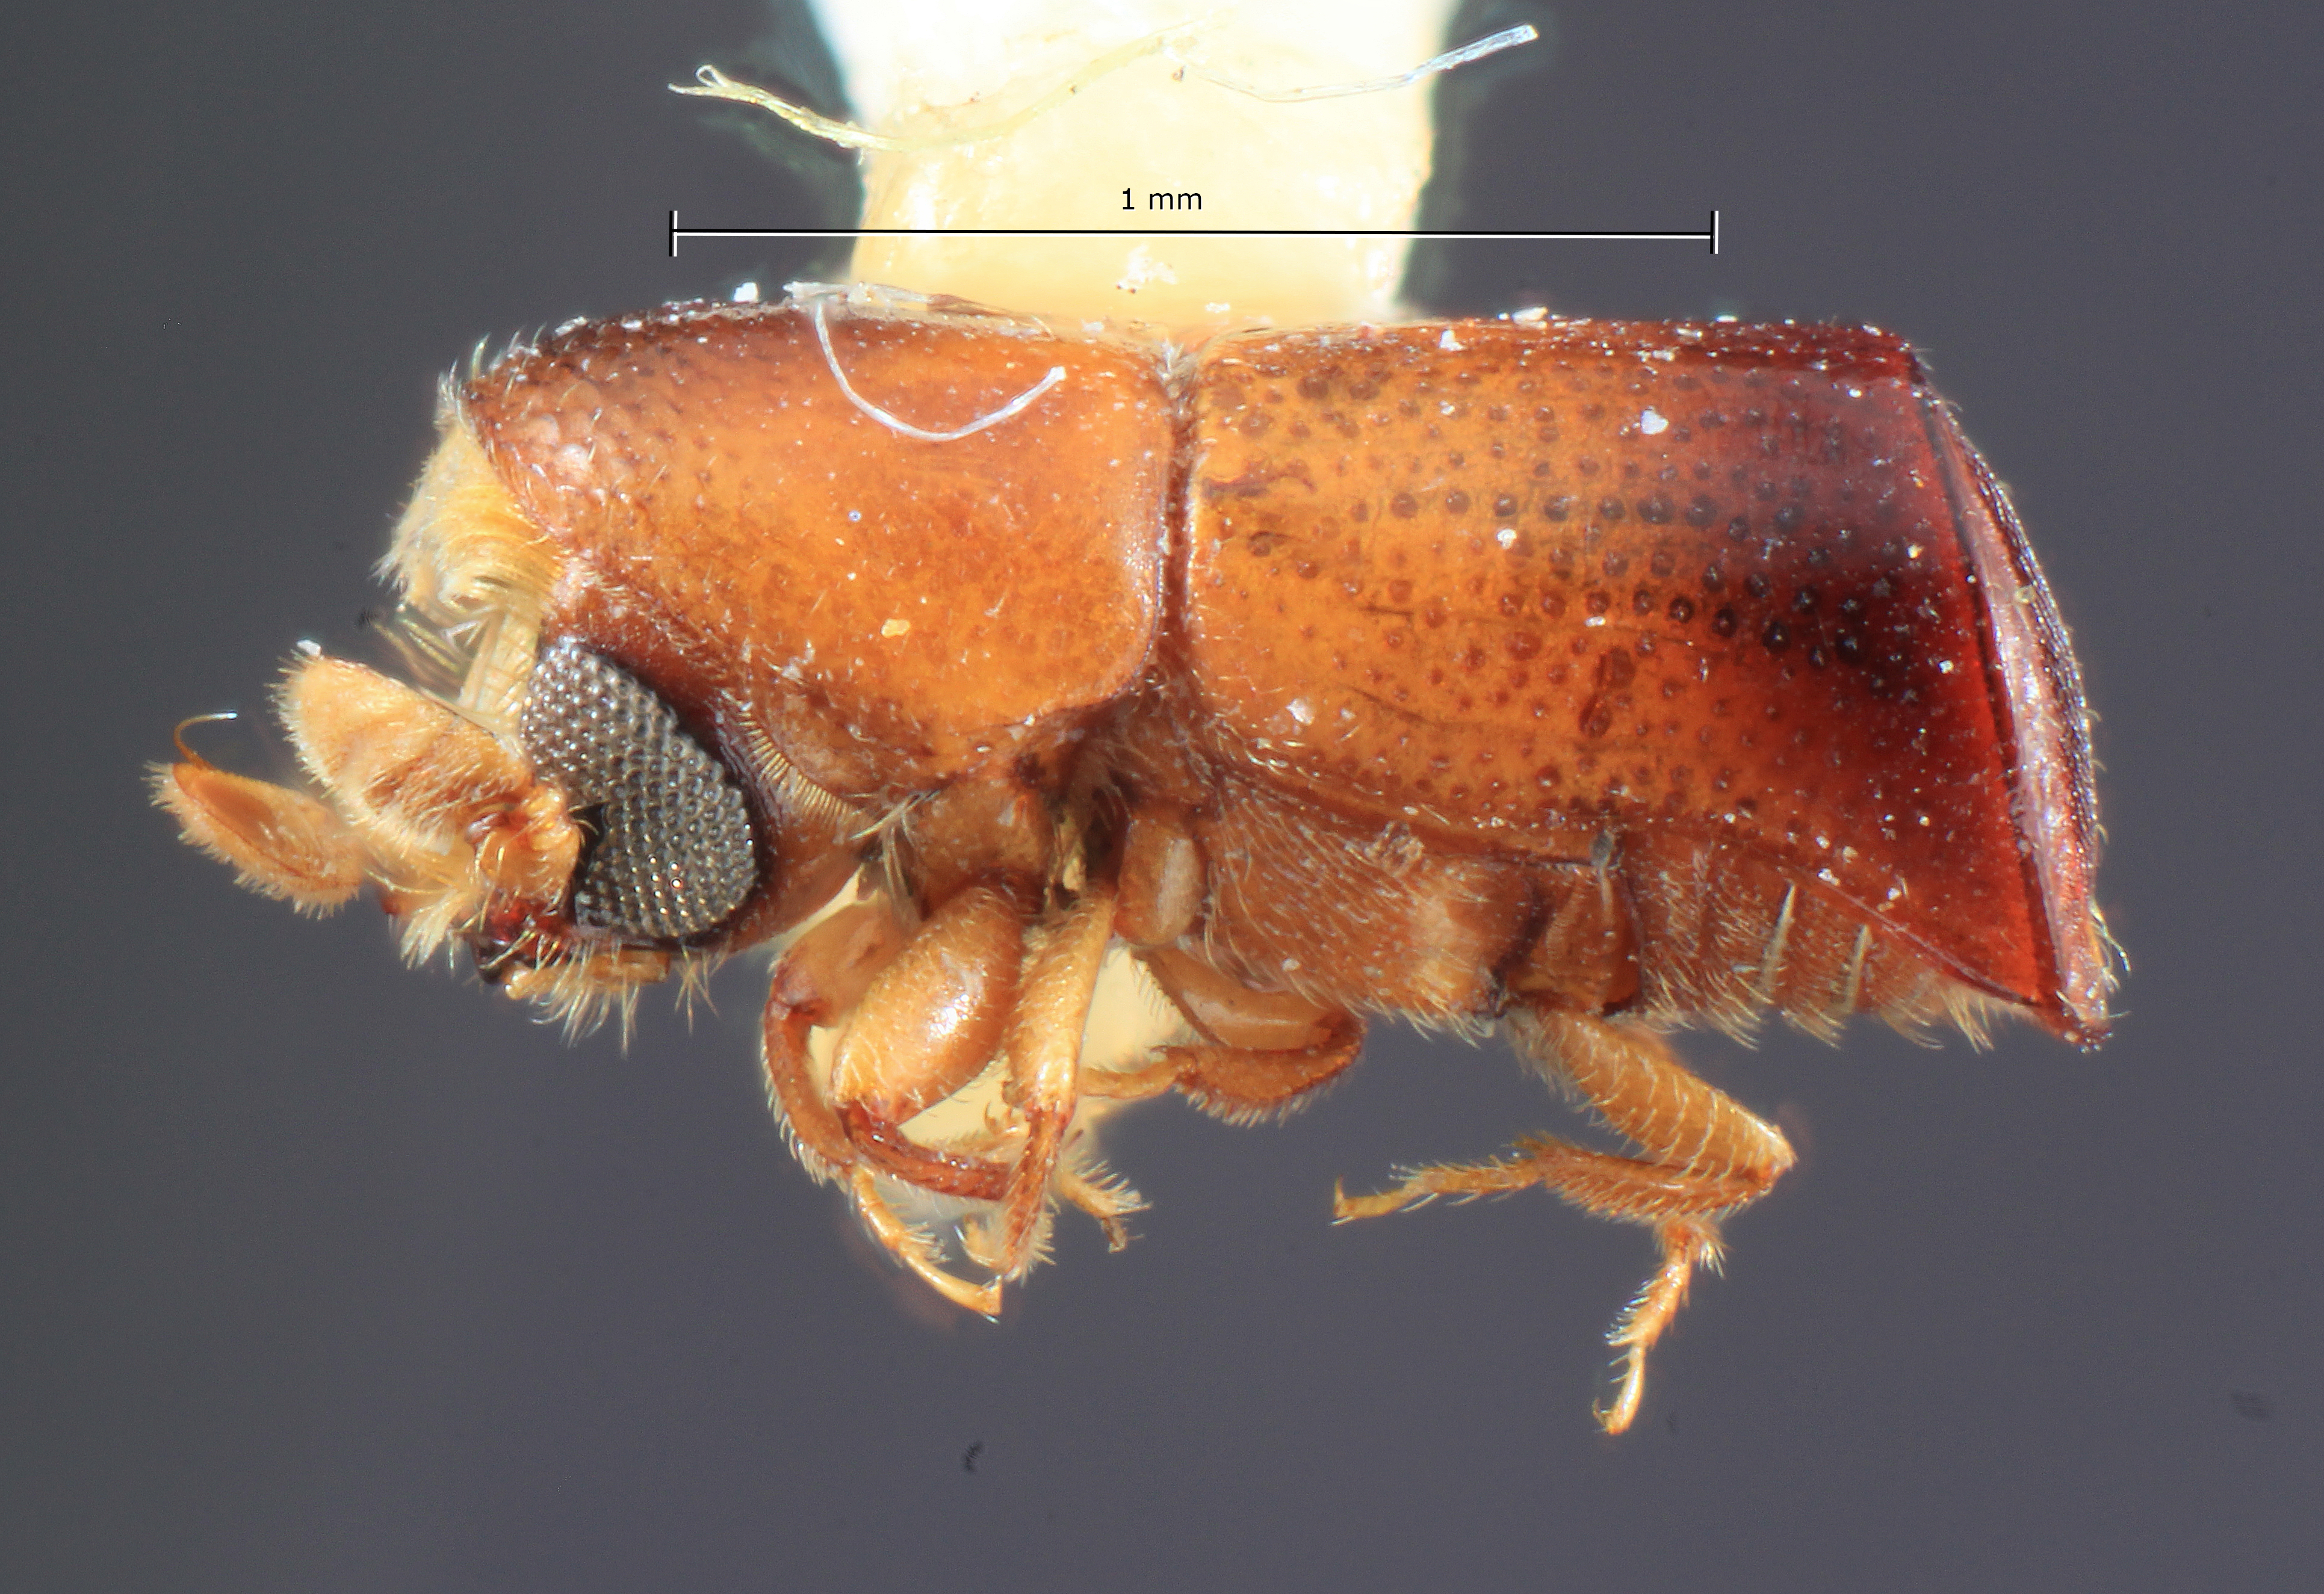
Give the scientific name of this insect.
Corthylus procerus
